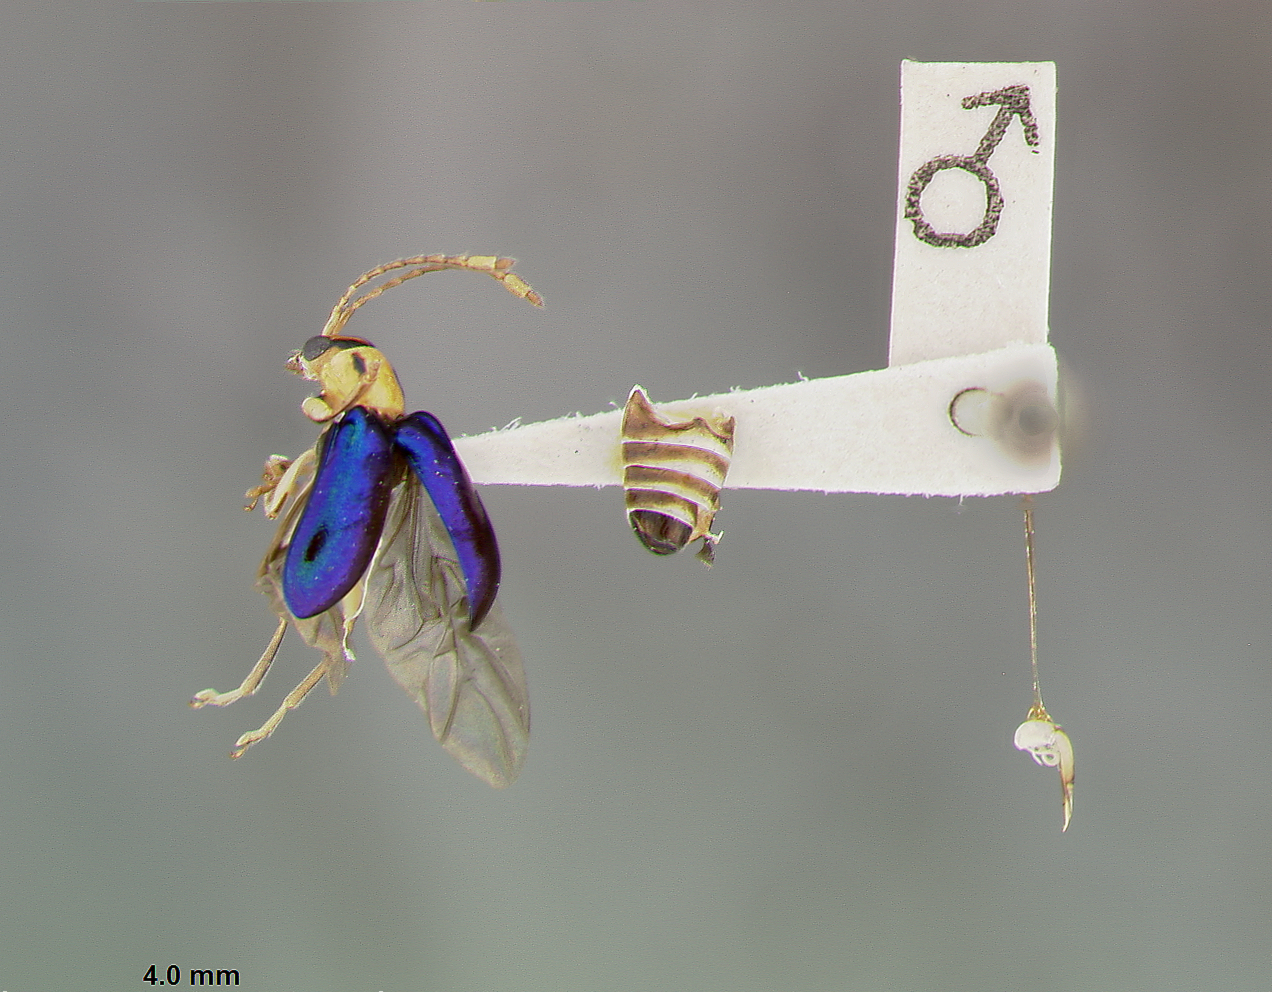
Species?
Ectmesopus vitticollis
